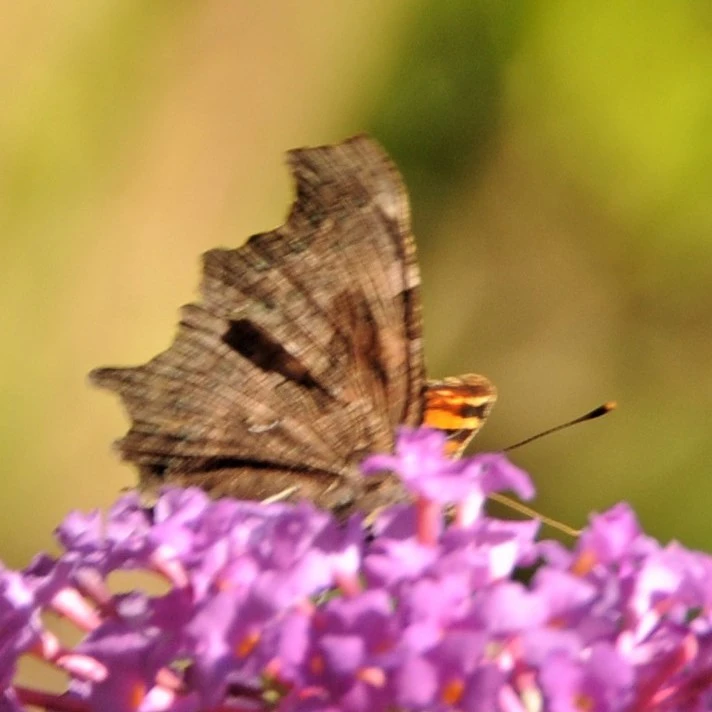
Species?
Polygonia c-album
